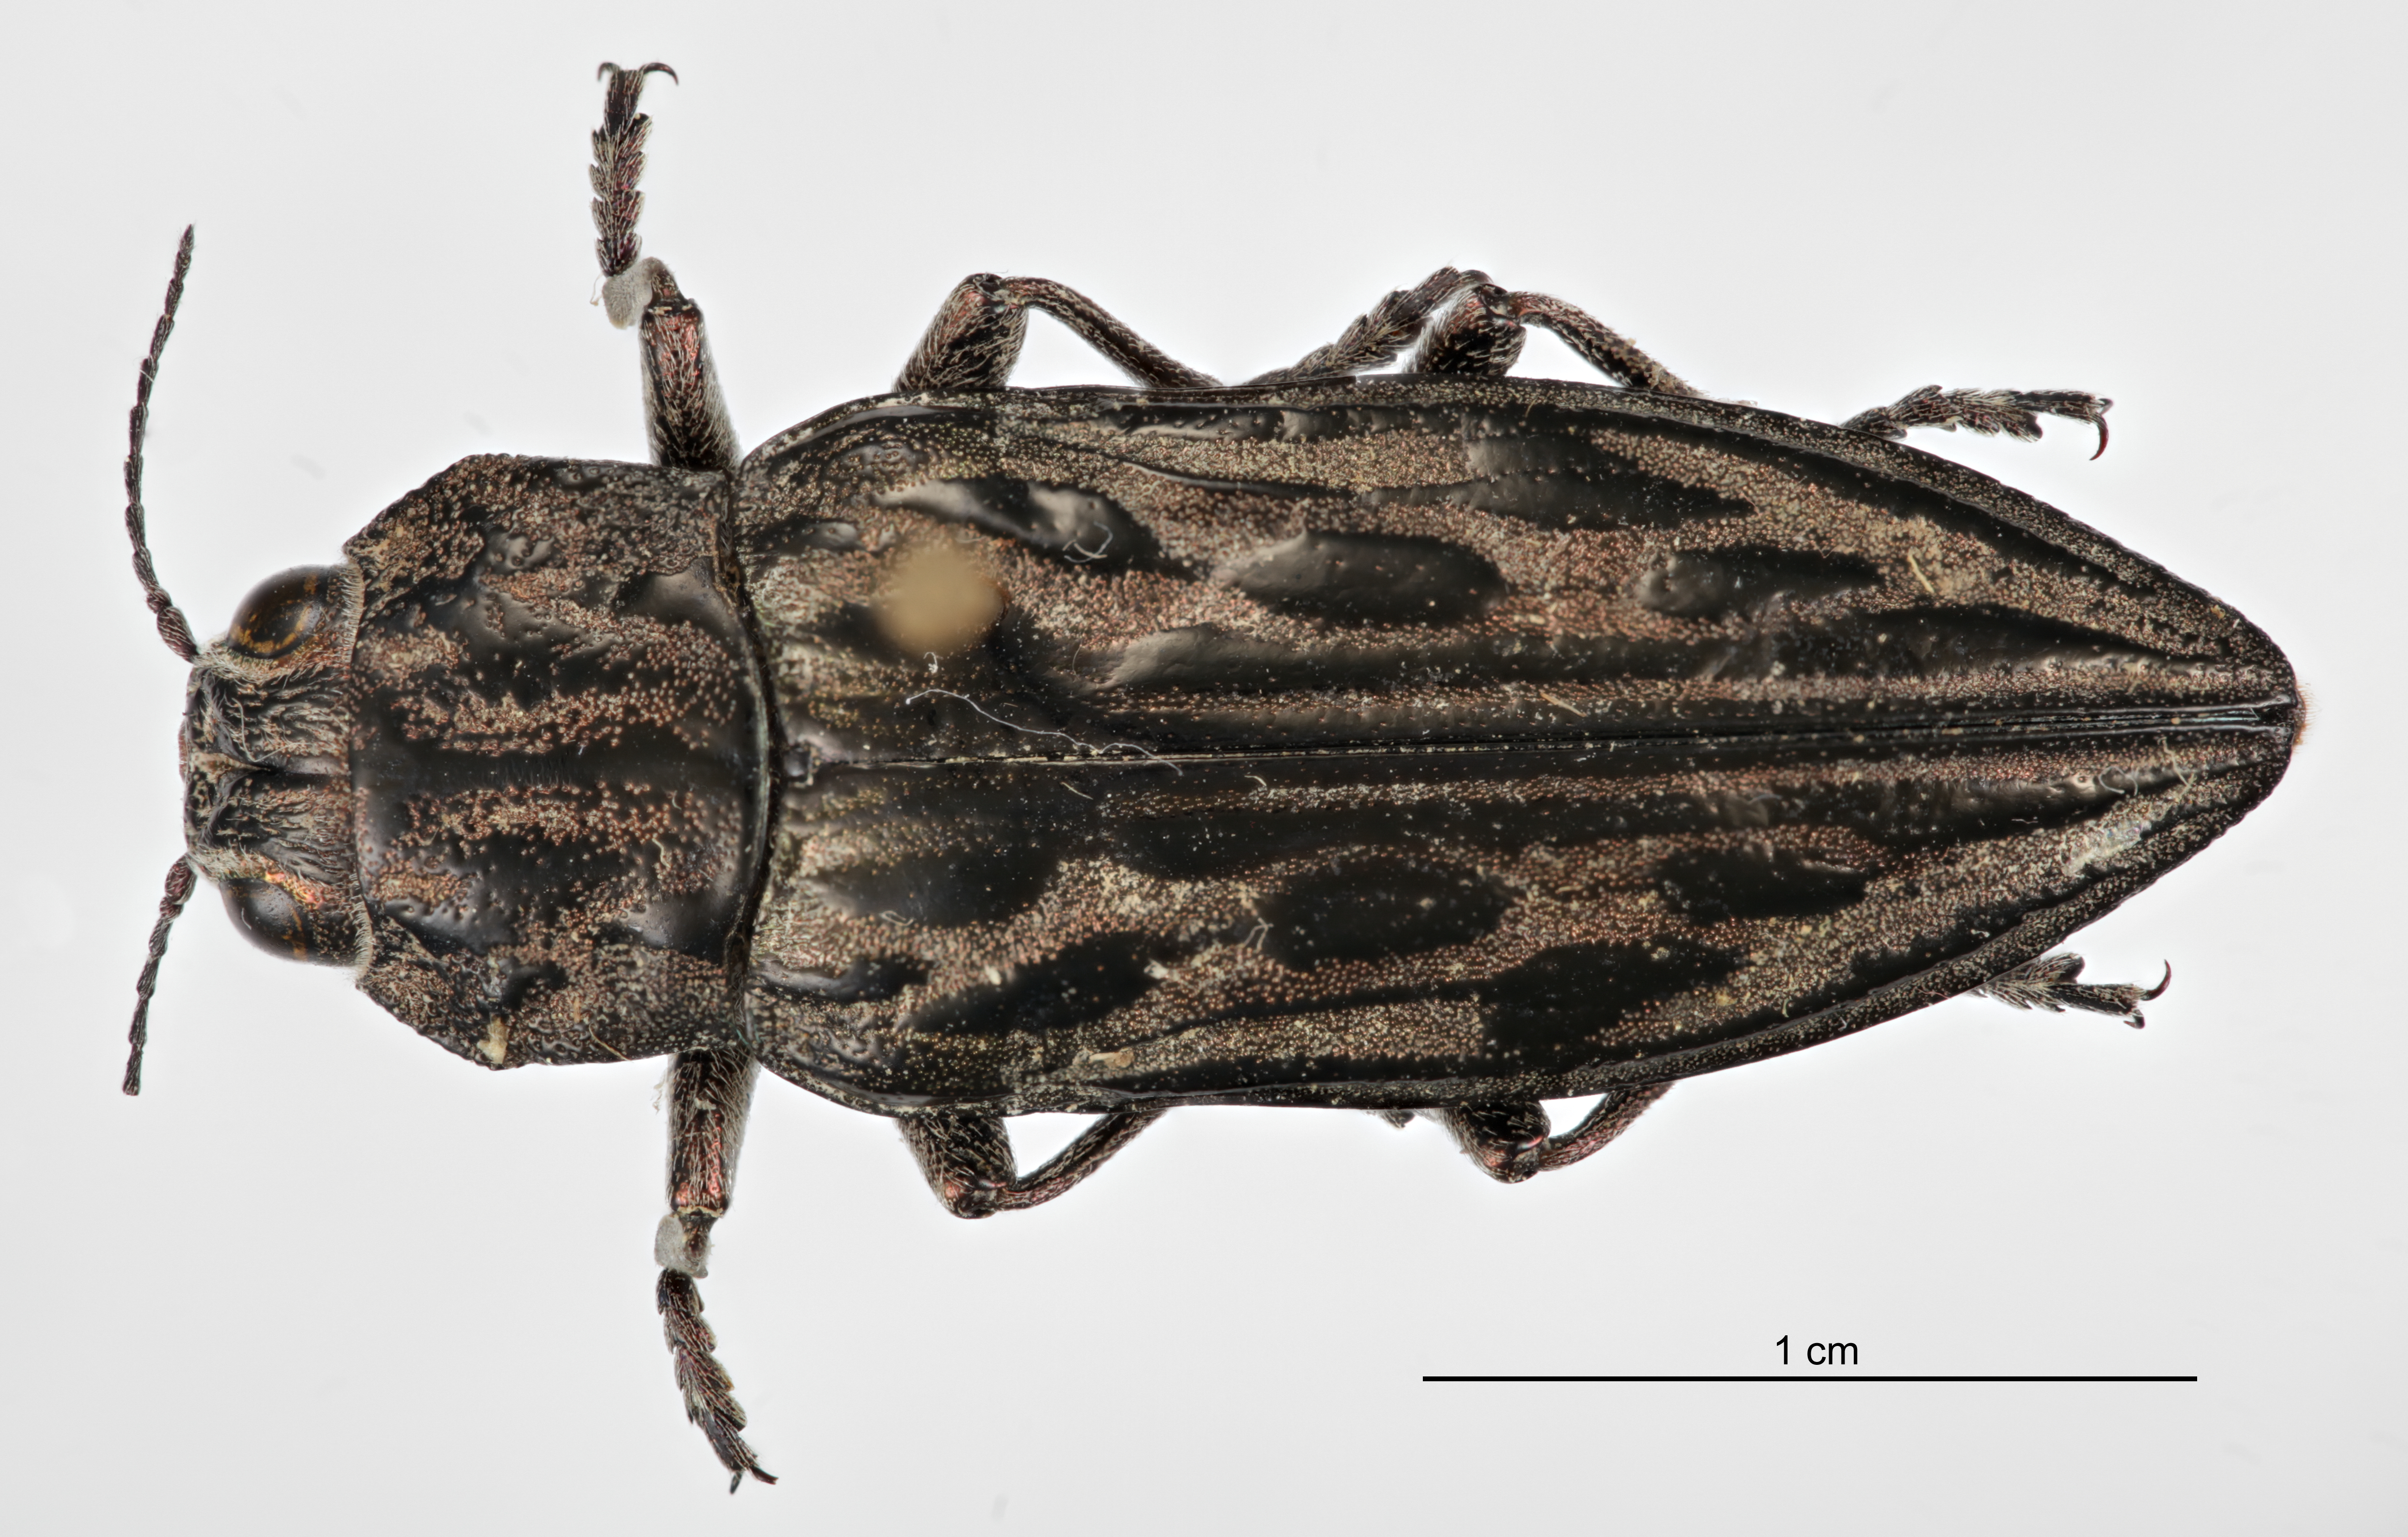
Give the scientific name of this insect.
Chalcophora angulicollis
